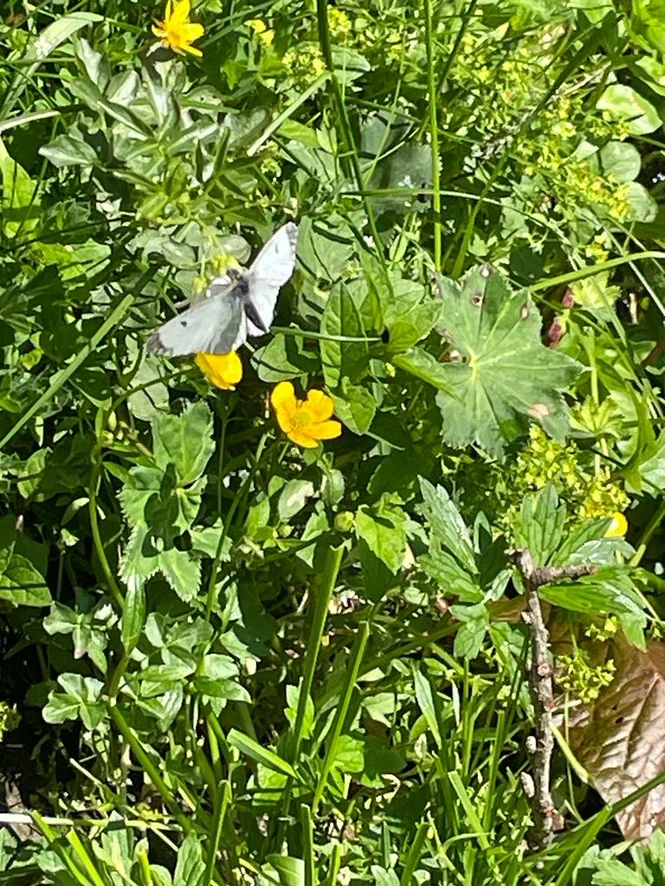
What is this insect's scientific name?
Anthocharis cardamines
